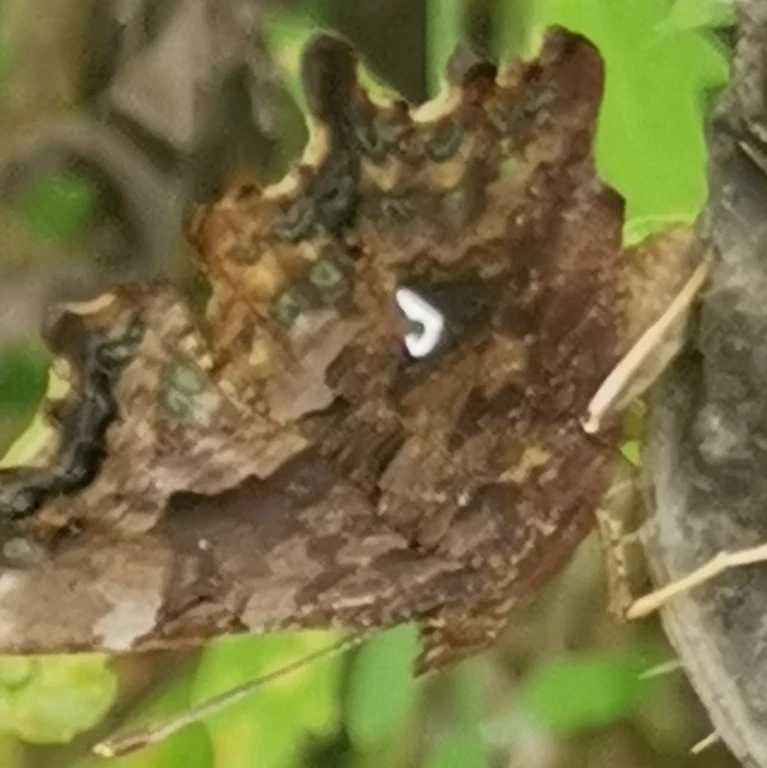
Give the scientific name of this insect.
Polygonia c-album
